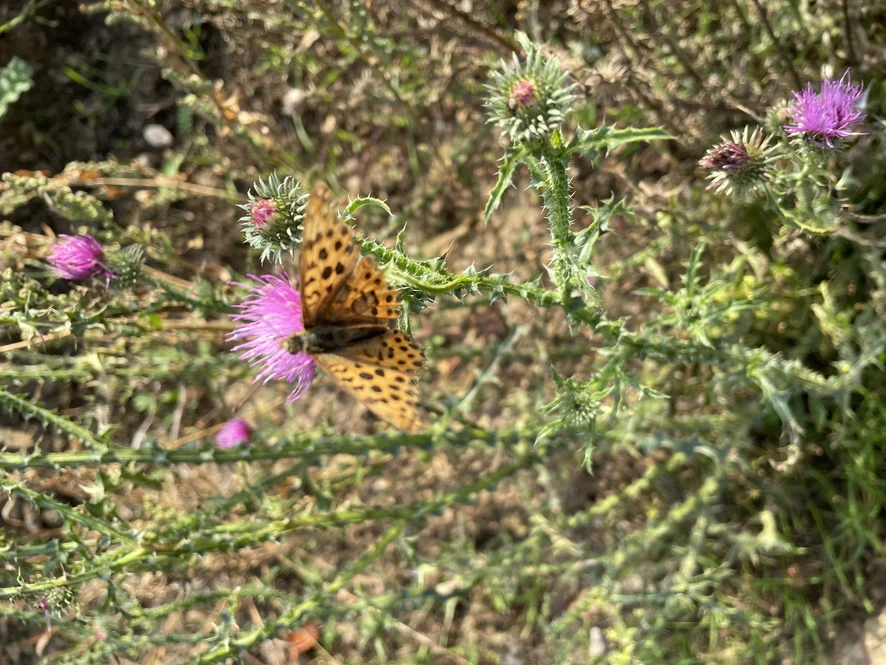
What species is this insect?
Issoria lathonia
